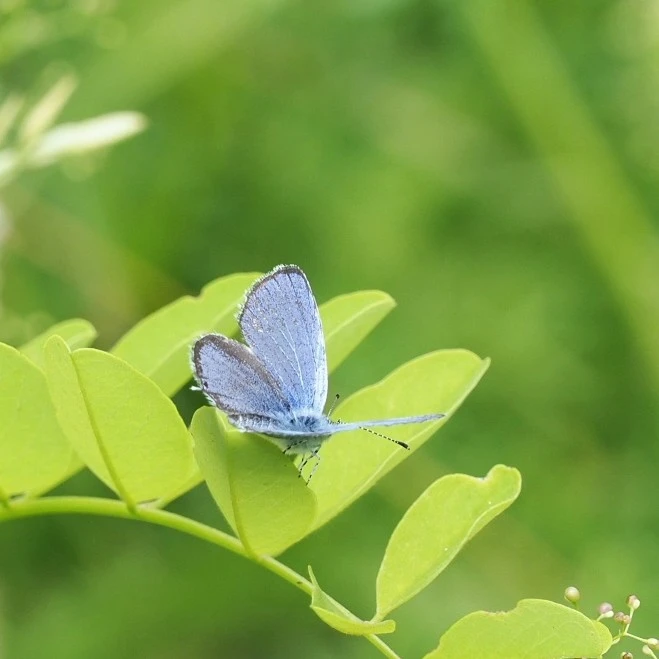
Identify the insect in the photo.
Cupido decolorata (also Elkalyce decolorata)
